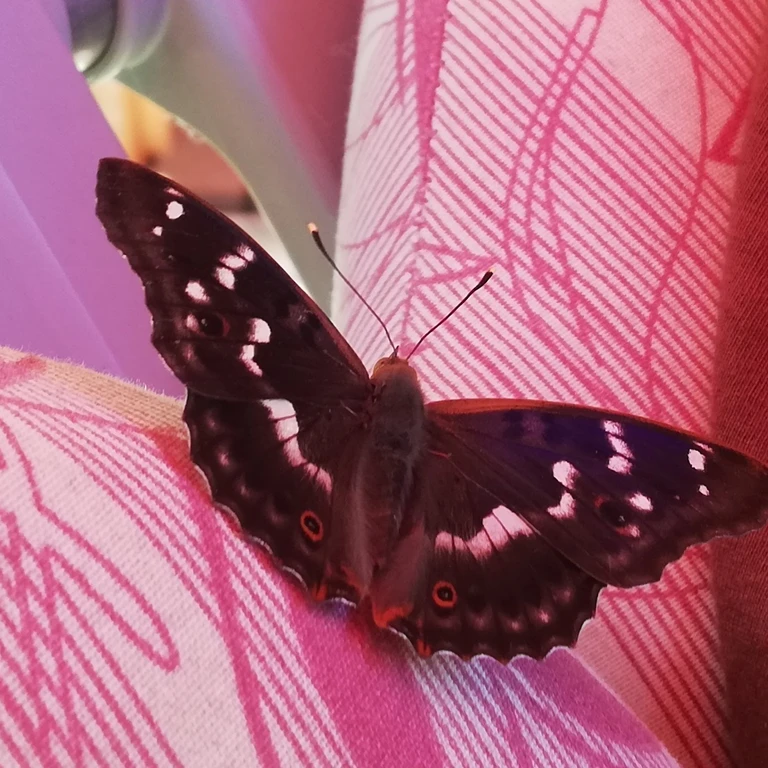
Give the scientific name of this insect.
Apatura ilia
